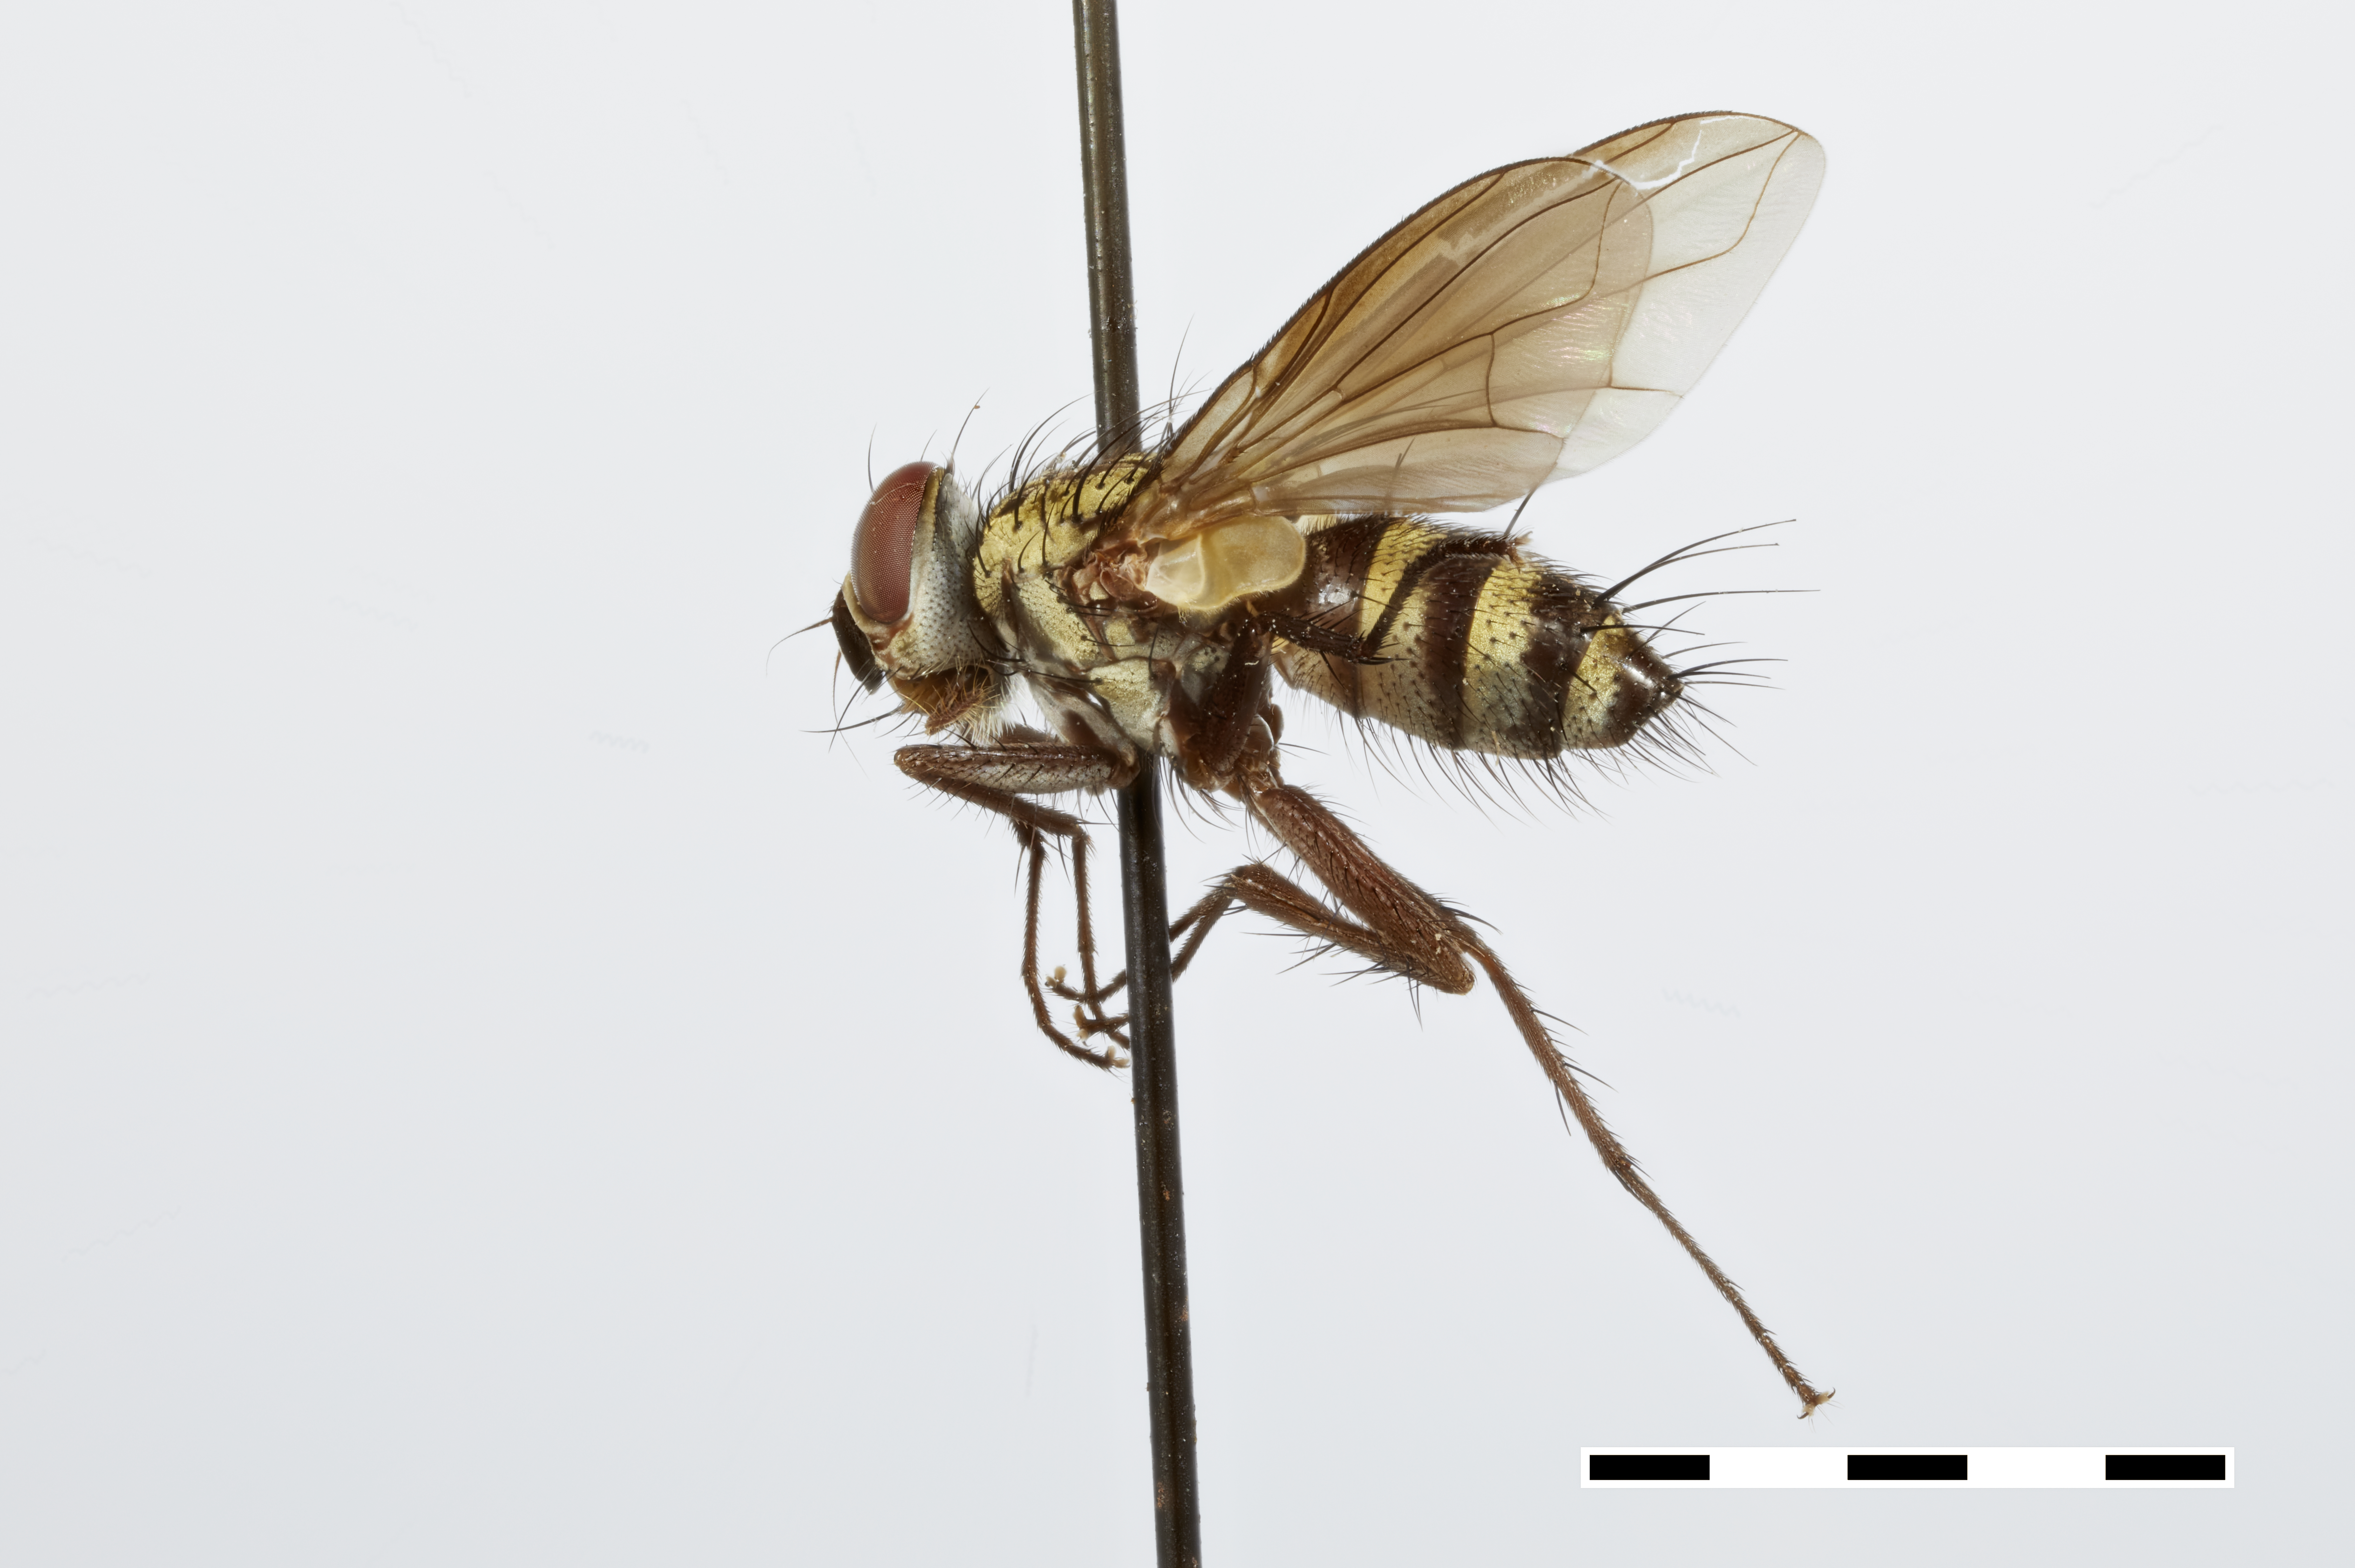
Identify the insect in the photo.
Anametopochaeta olindoides
